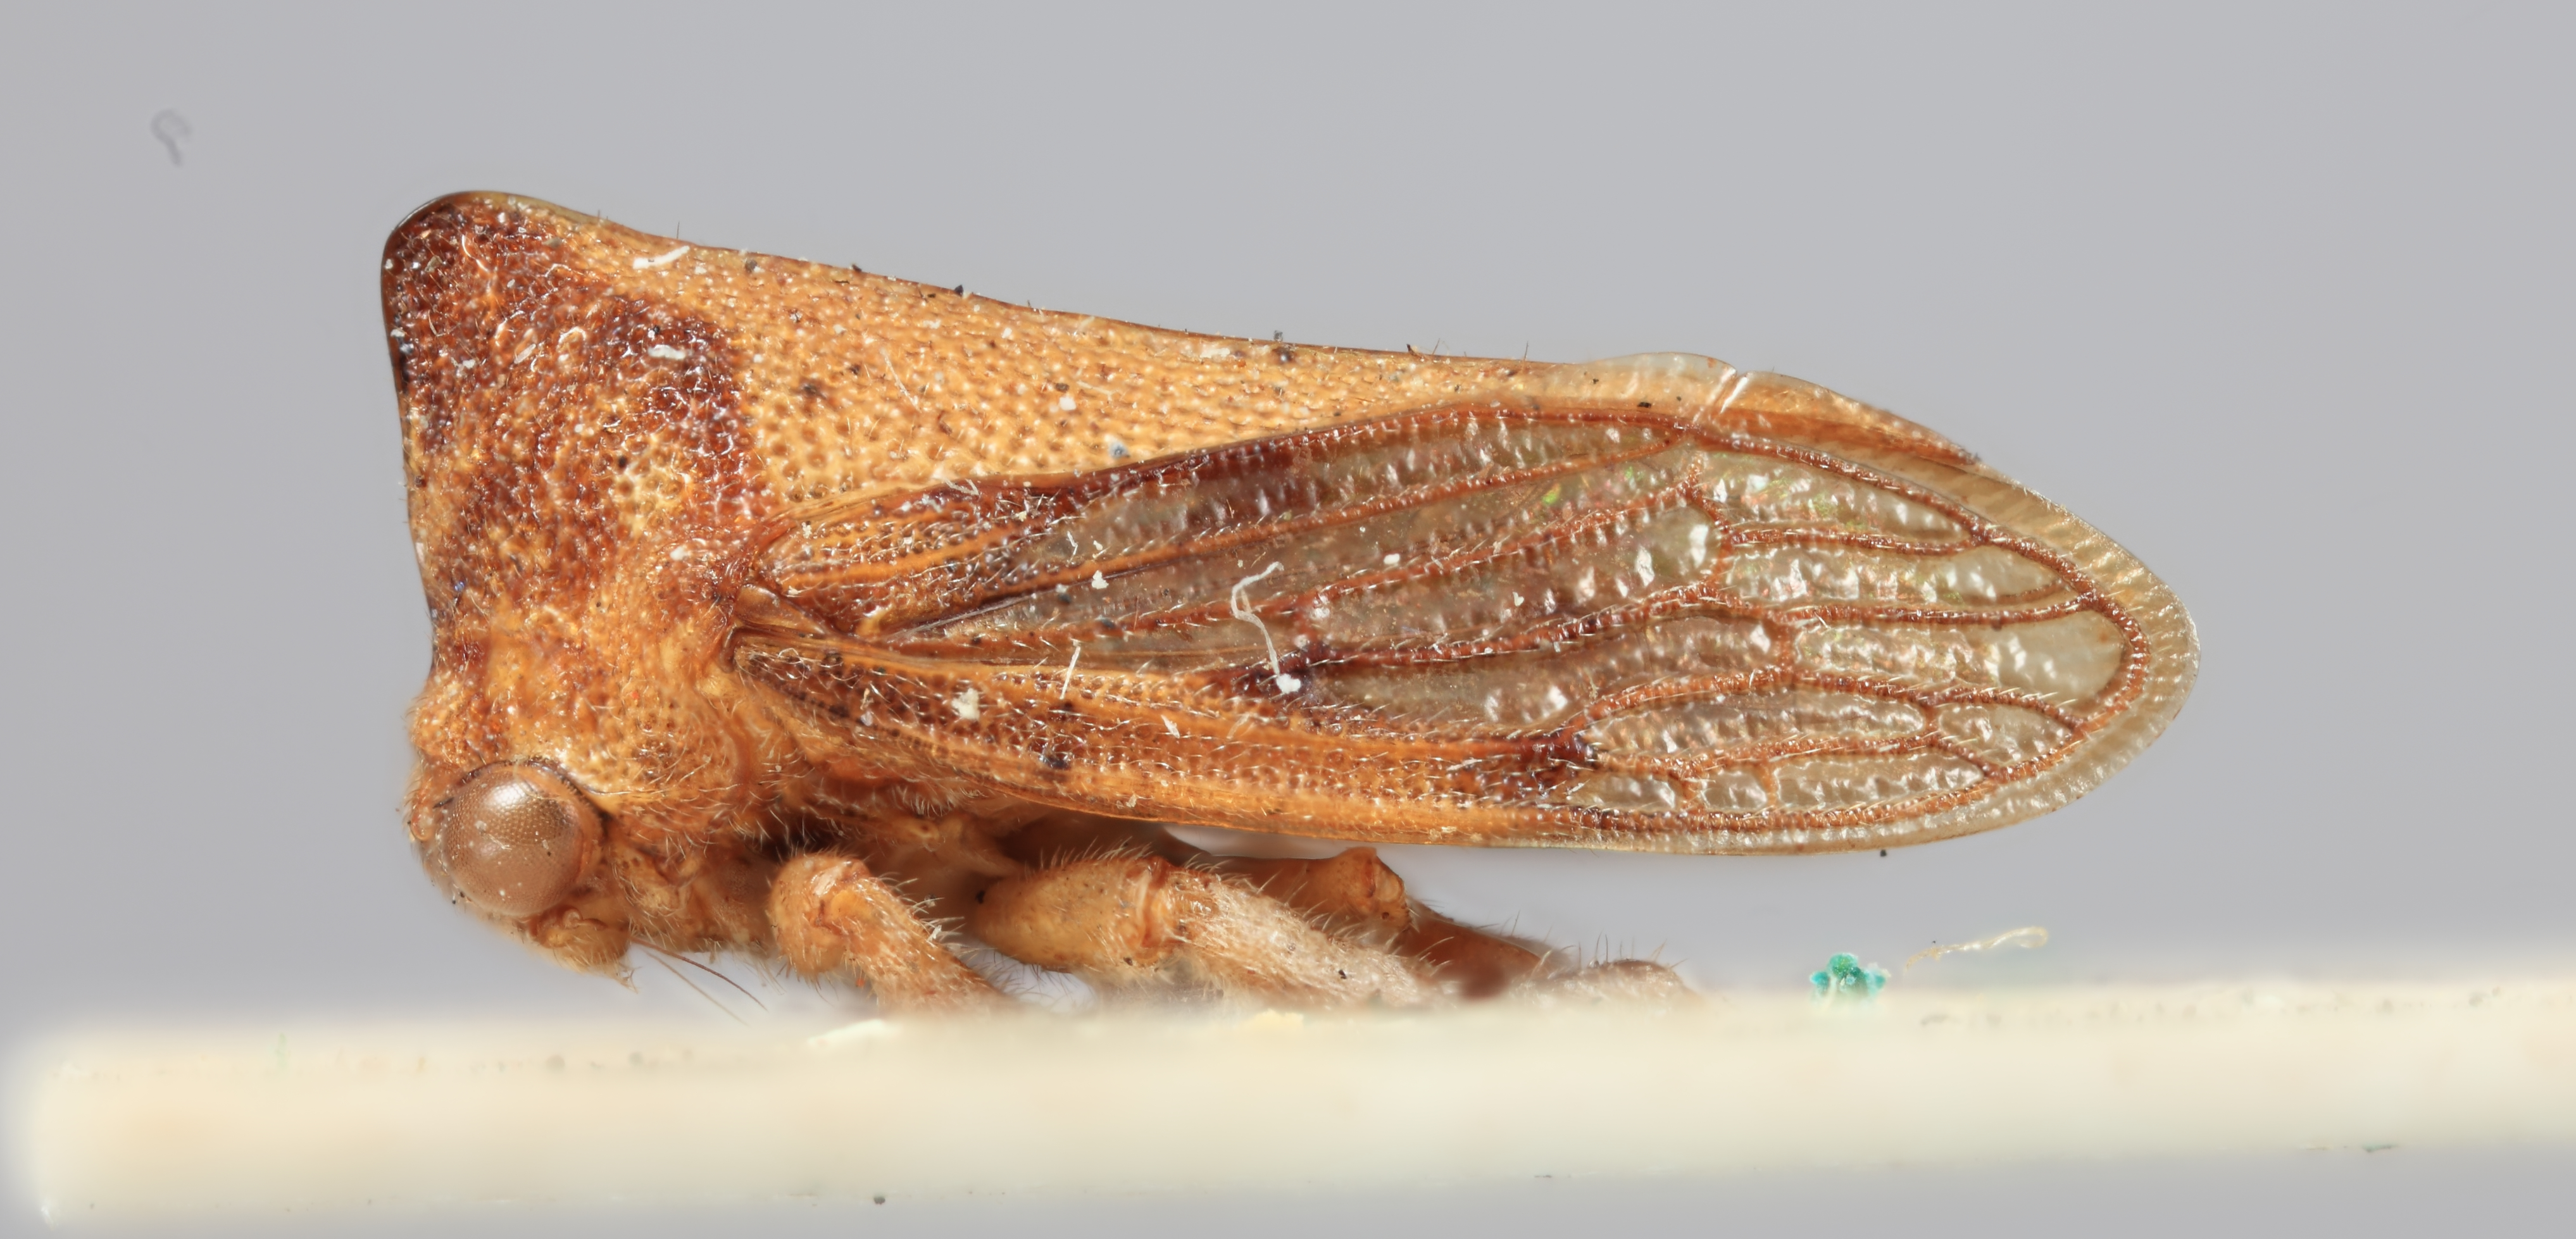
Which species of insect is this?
Potnia maculata
